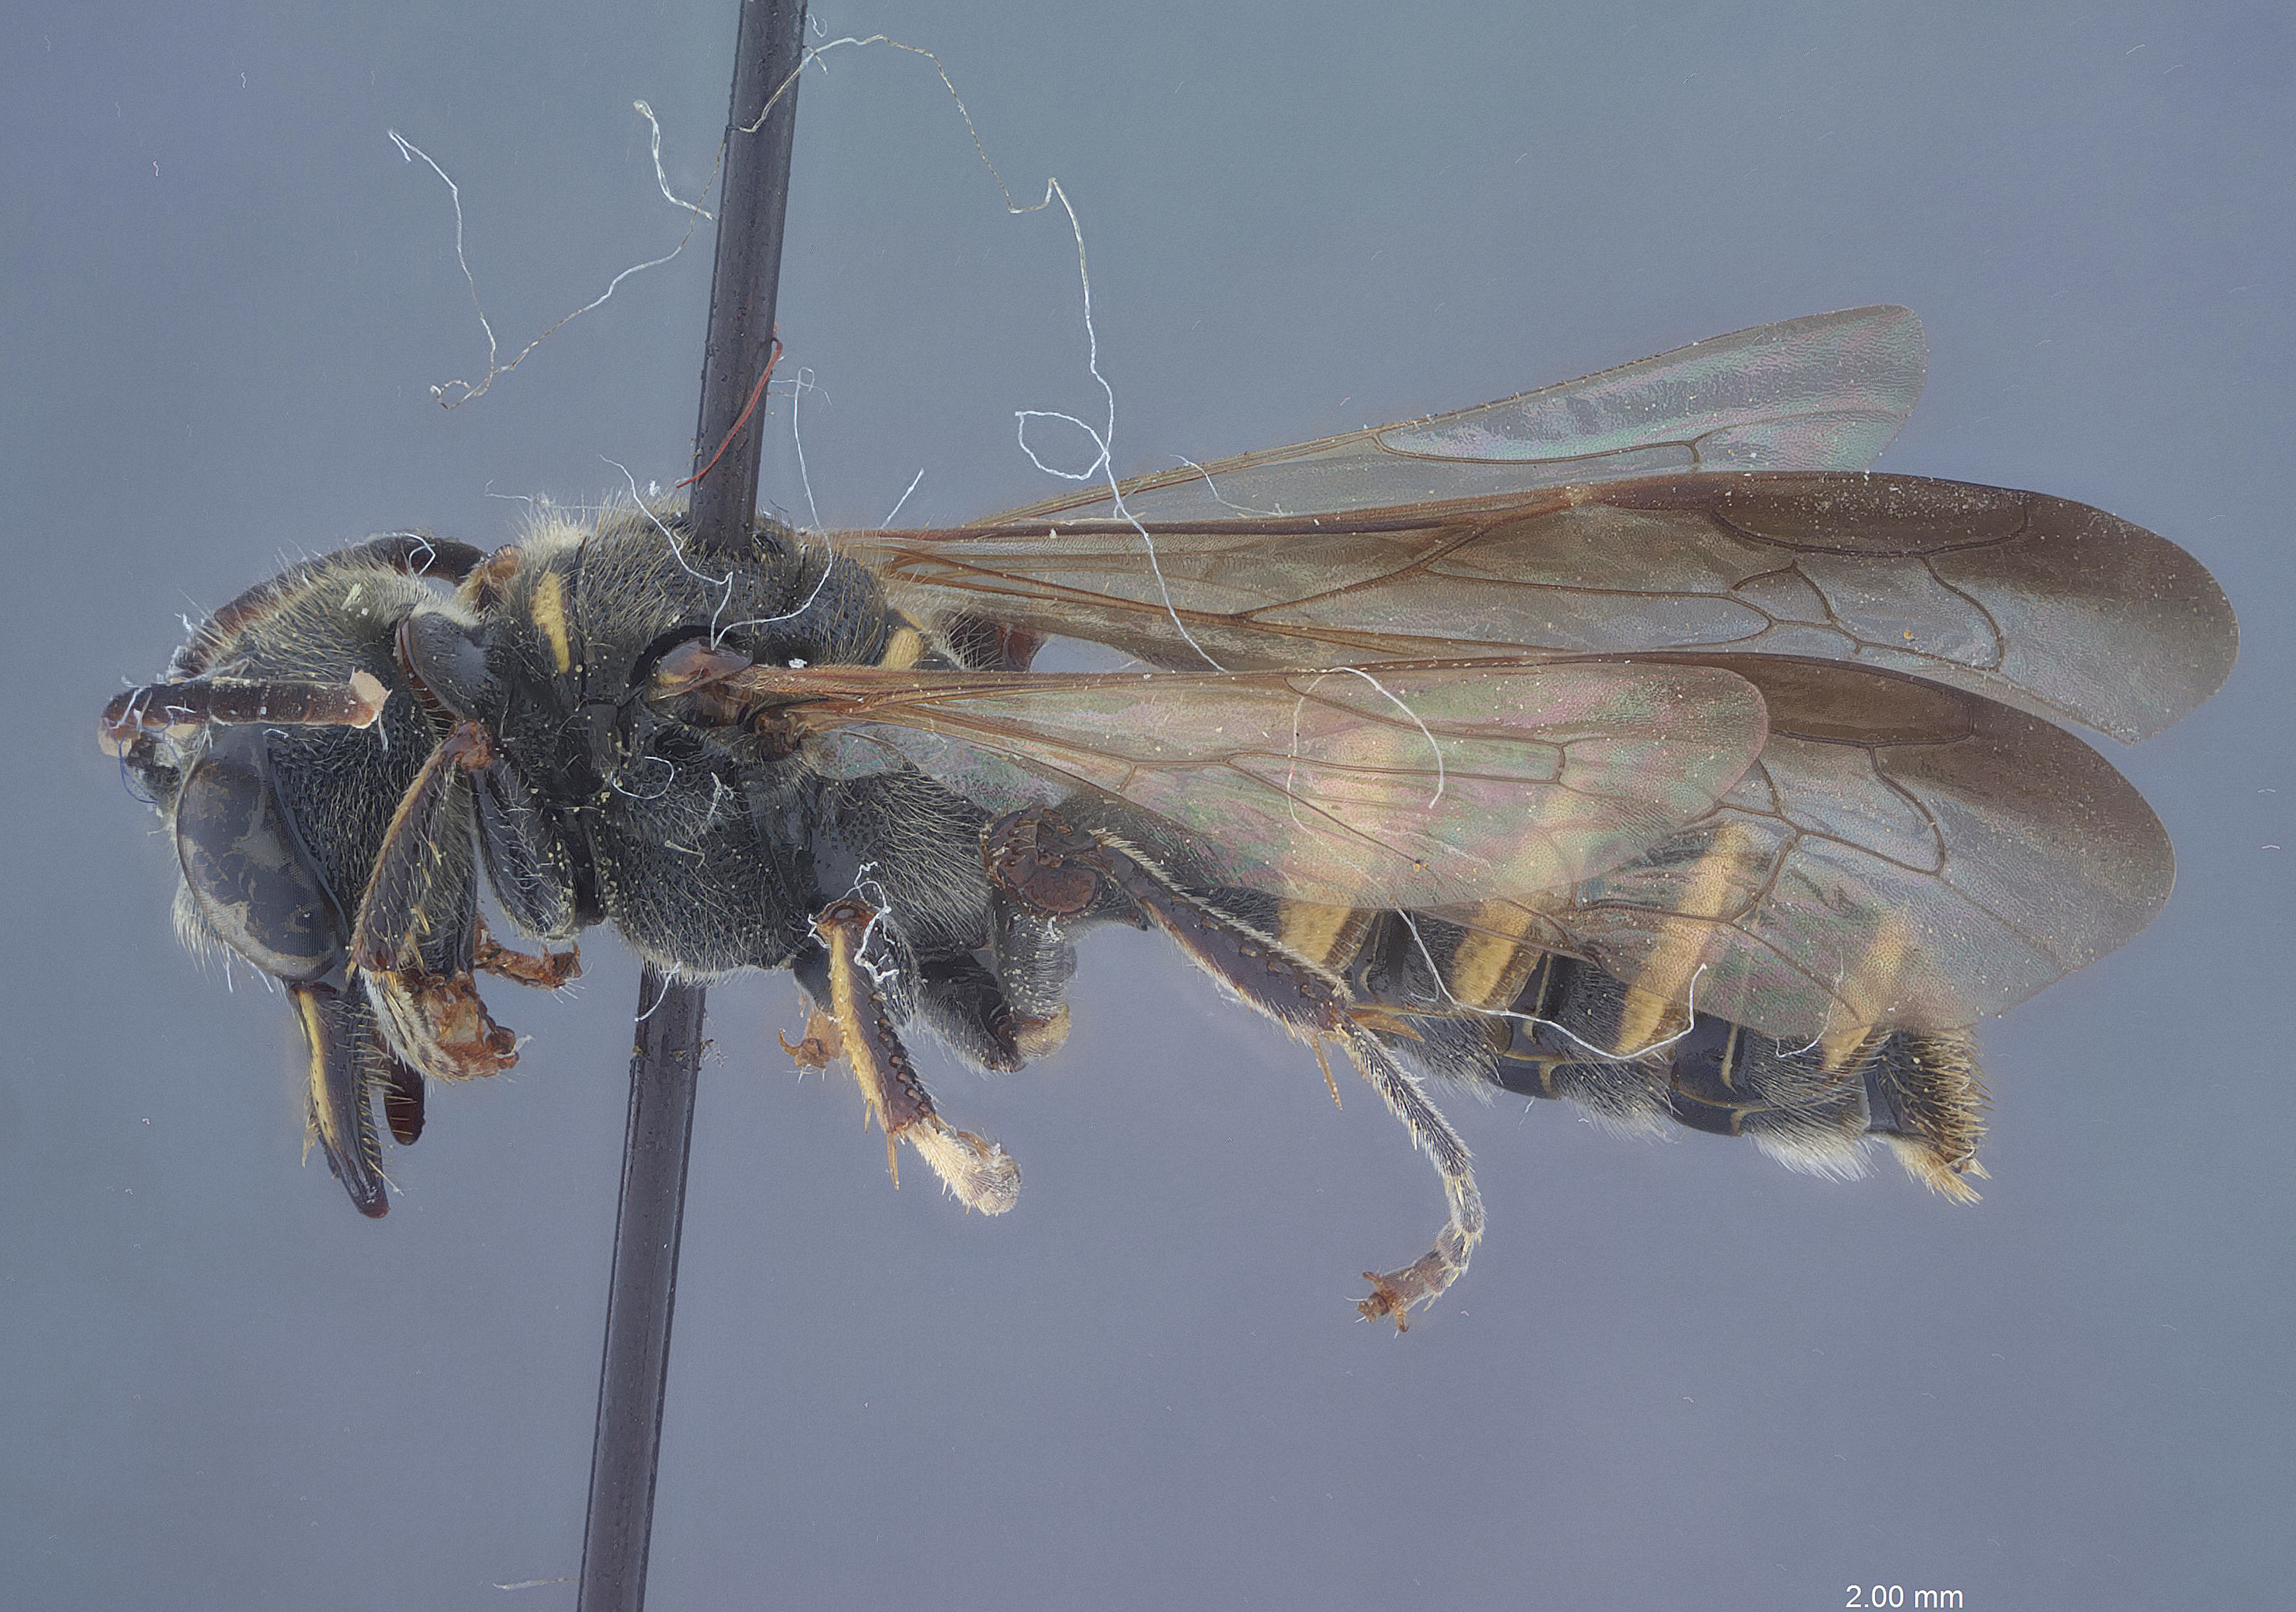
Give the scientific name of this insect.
Cerceris costrica
